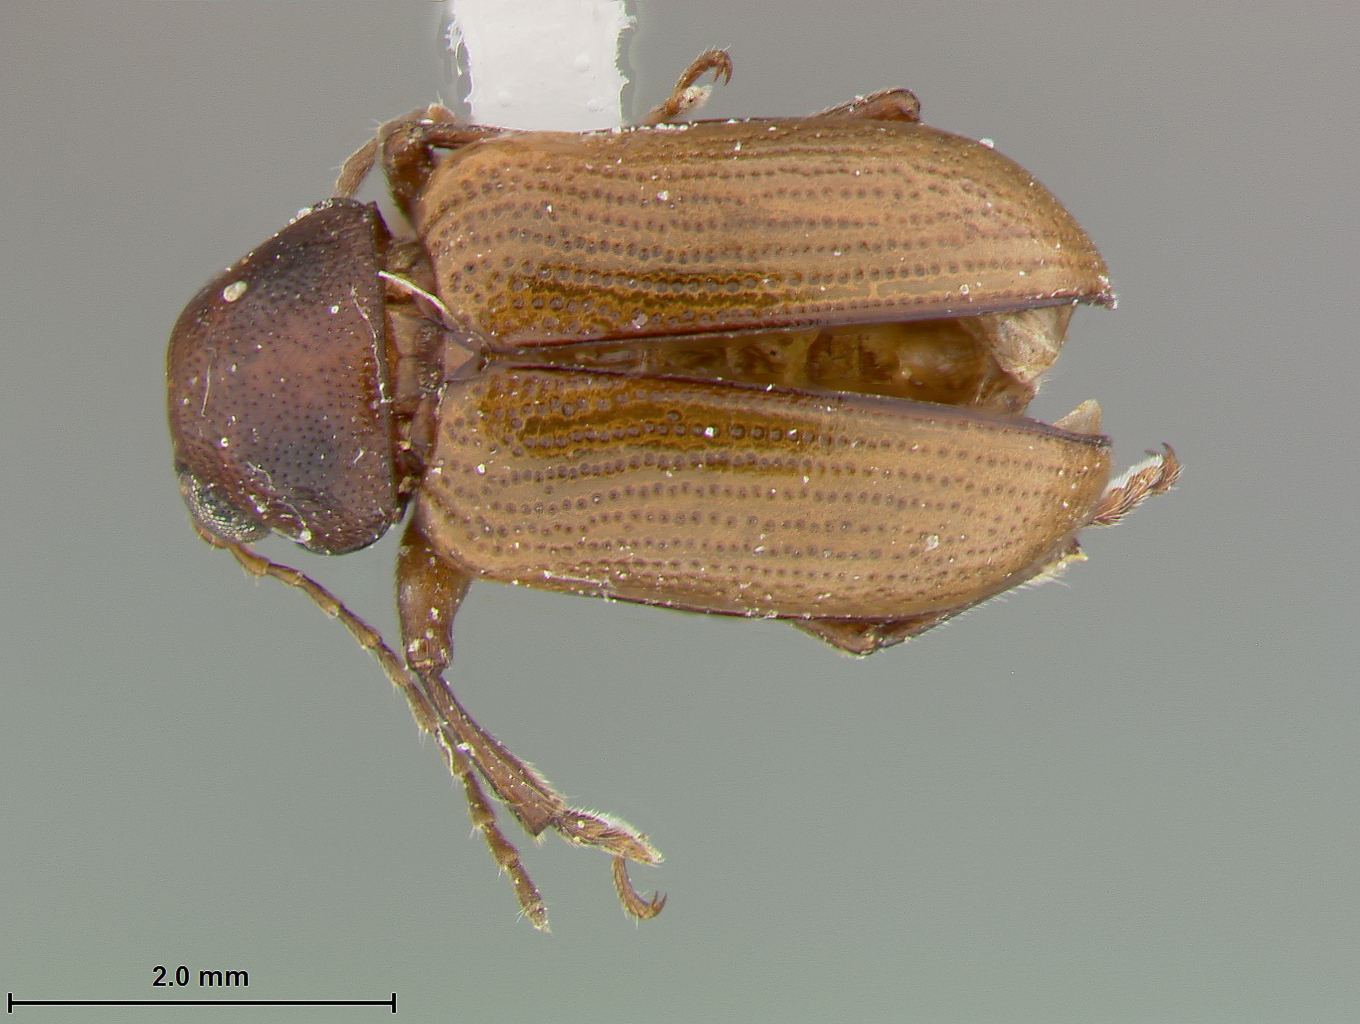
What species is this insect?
Metachroma occidentale
